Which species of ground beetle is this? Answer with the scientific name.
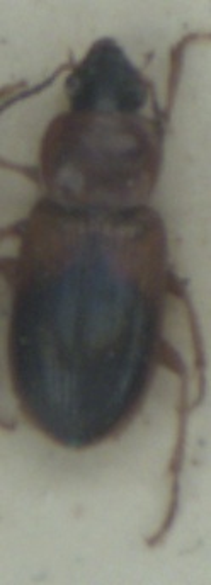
Stenolophus teutonus
